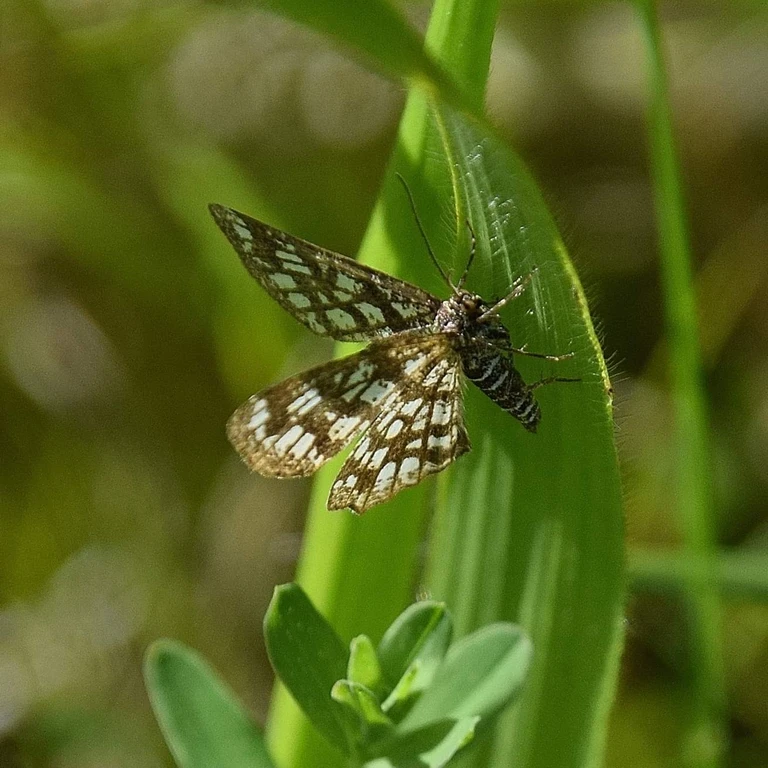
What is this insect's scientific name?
Chiasmia clathrata
